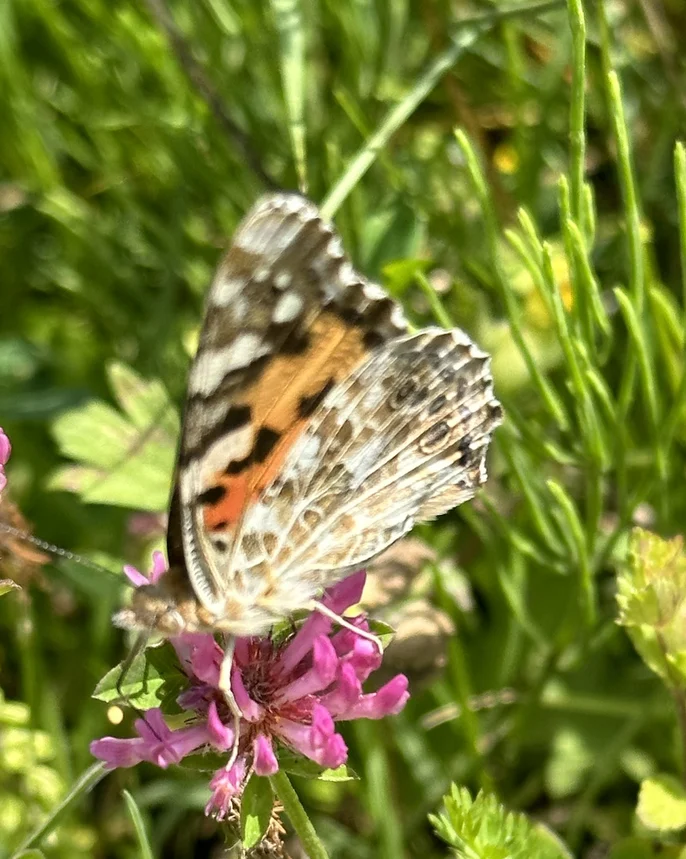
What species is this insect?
Vanessa cardui
